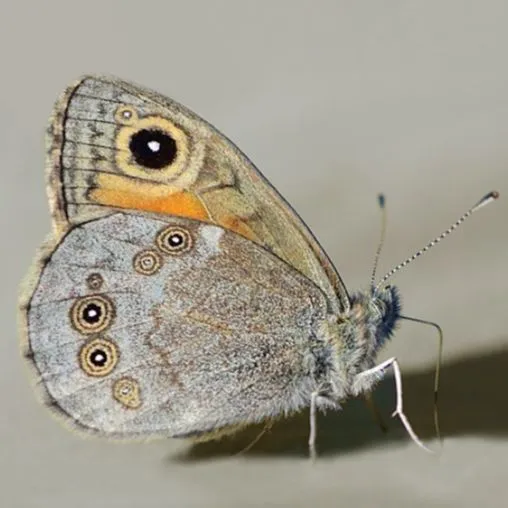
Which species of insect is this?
Lasiommata maera (also Pararge maera)
